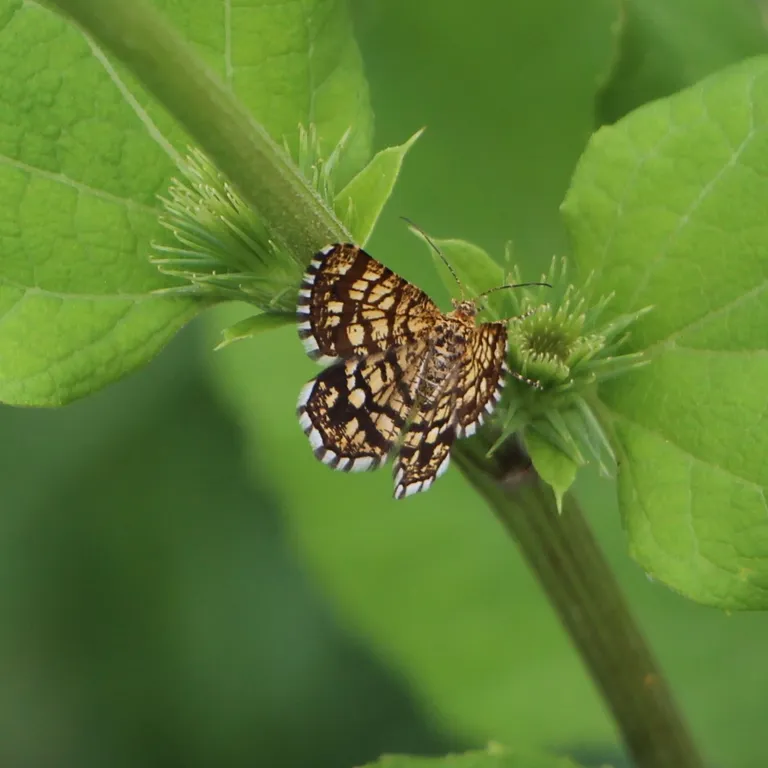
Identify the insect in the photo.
Chiasmia clathrata
